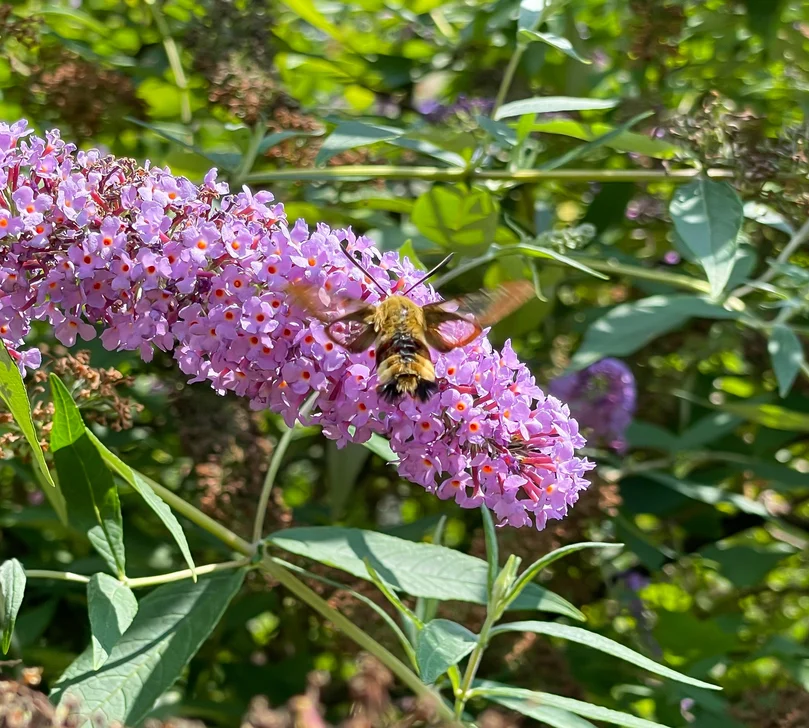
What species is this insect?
Hemaris fuciformis
